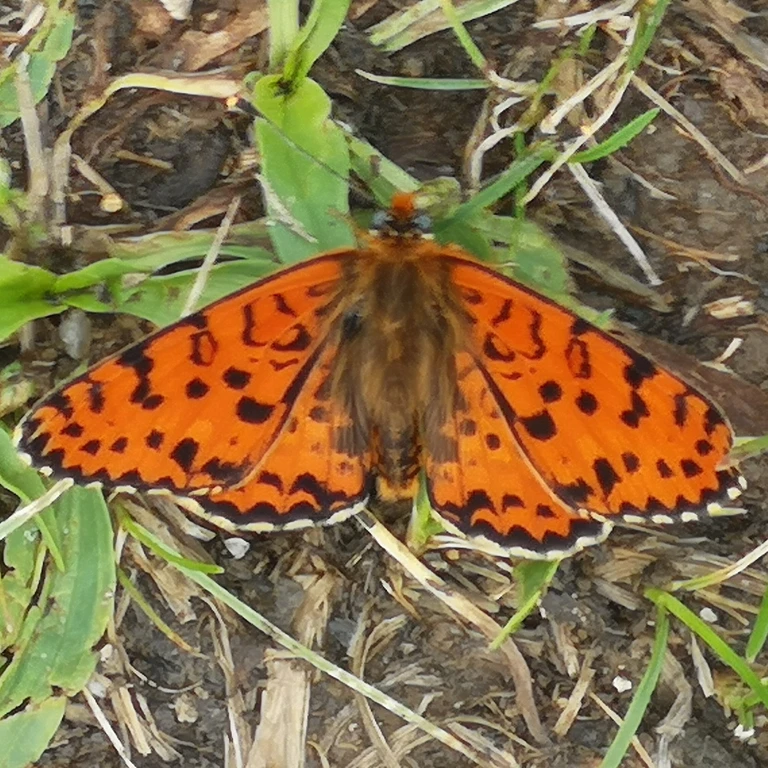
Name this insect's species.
Melitaea didyma
